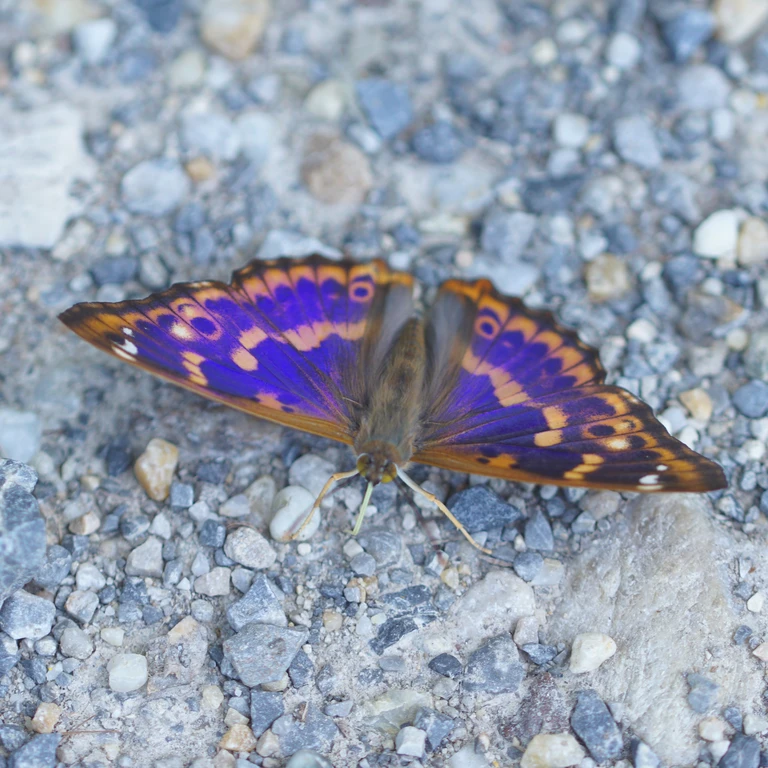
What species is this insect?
Apatura ilia
